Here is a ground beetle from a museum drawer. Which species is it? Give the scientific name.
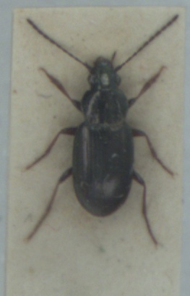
Pogonus chalceus
